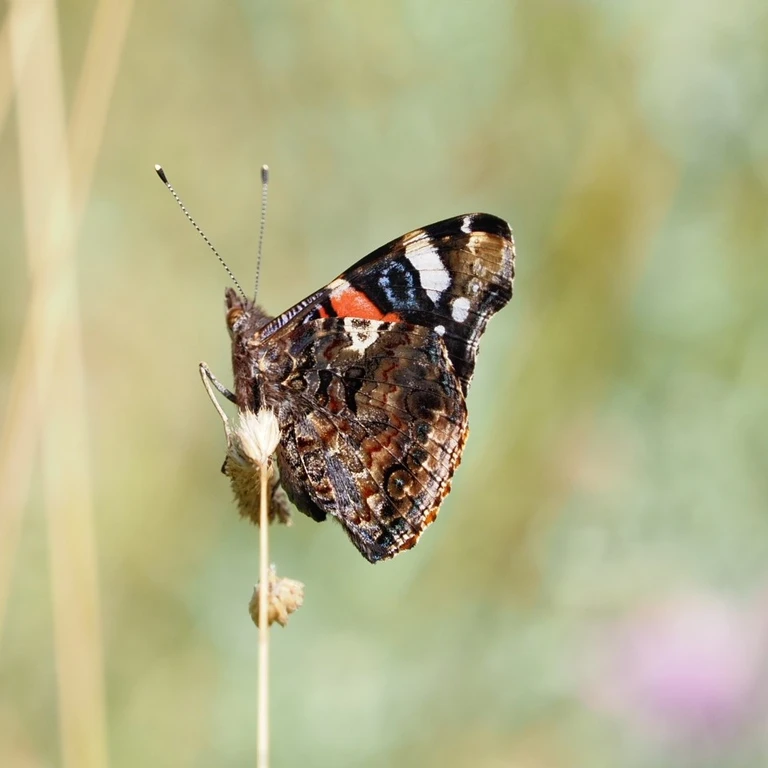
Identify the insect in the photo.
Vanessa atalanta
